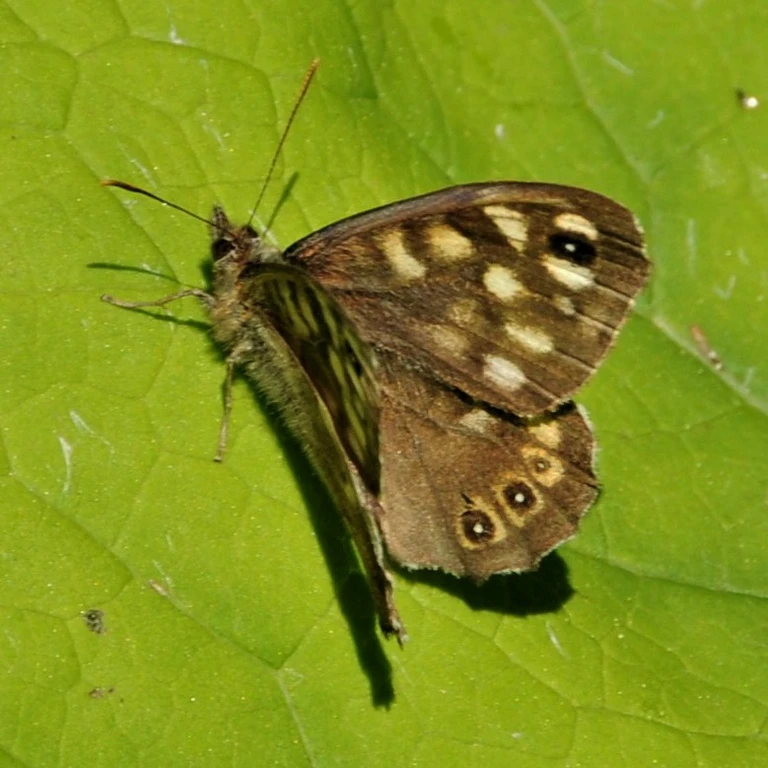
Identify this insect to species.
Pararge aegeria
